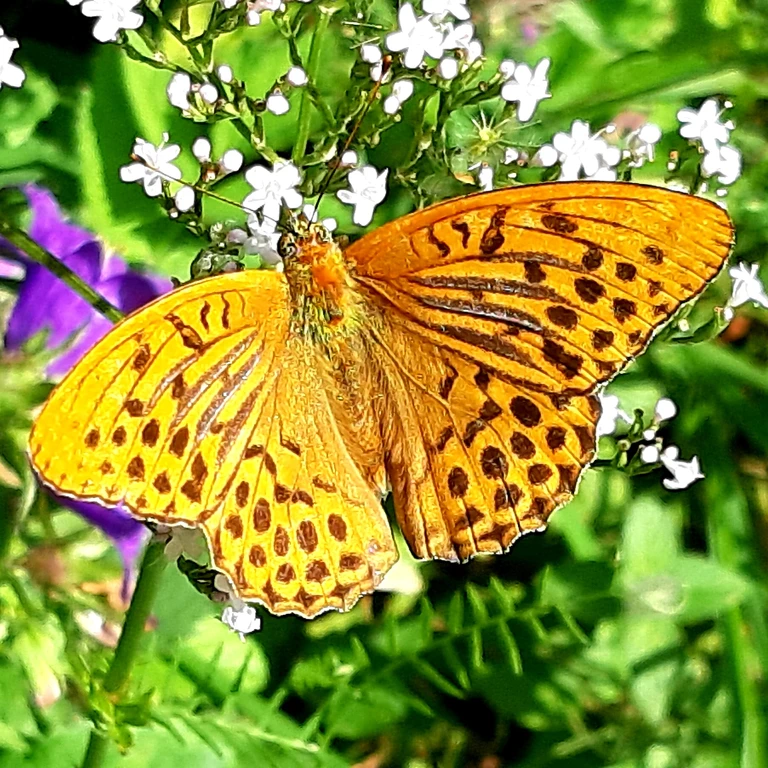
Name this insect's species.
Argynnis paphia
